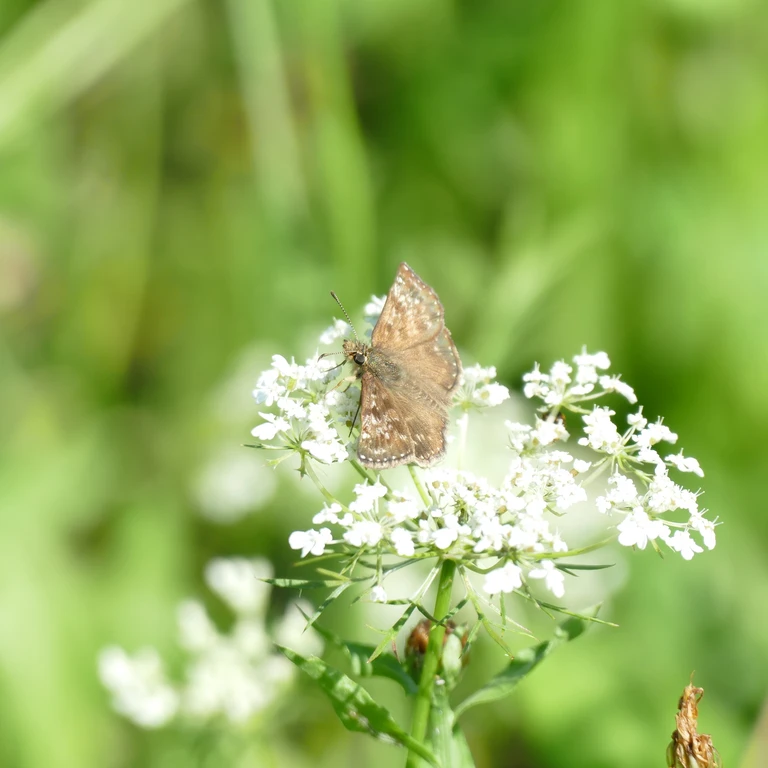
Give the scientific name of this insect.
Erynnis tages
